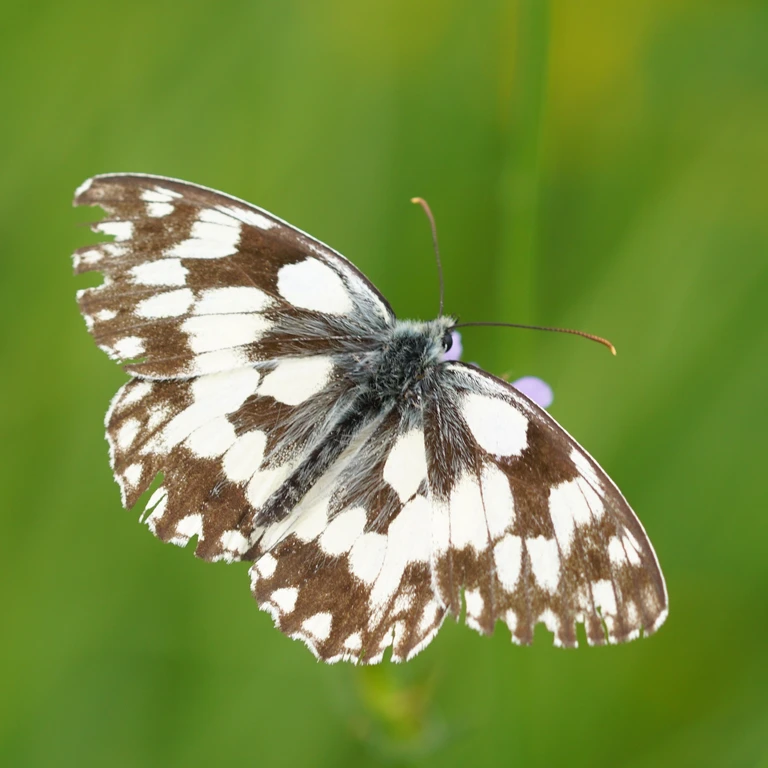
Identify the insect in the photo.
Melanargia galathea
